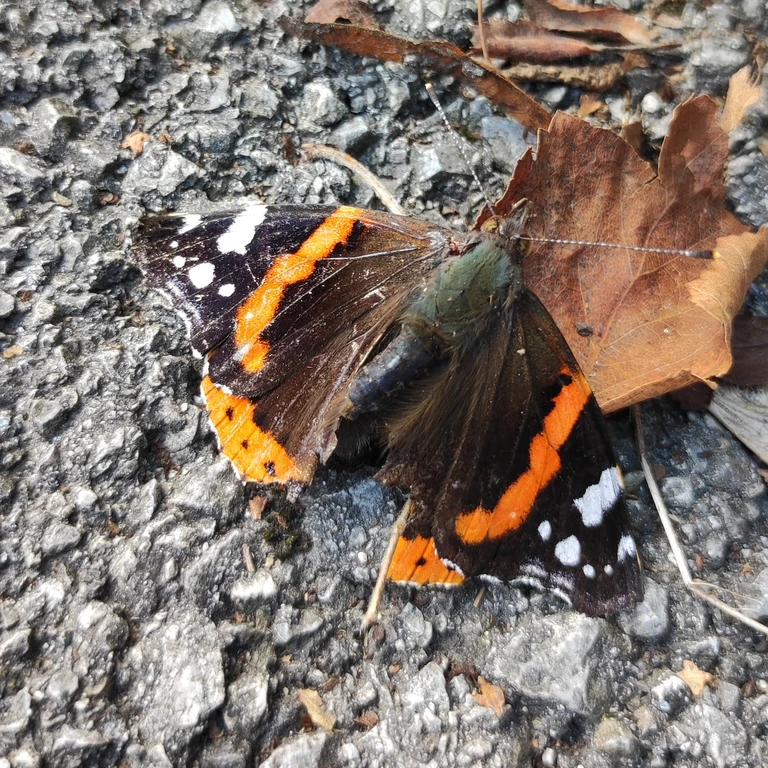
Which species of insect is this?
Vanessa atalanta
